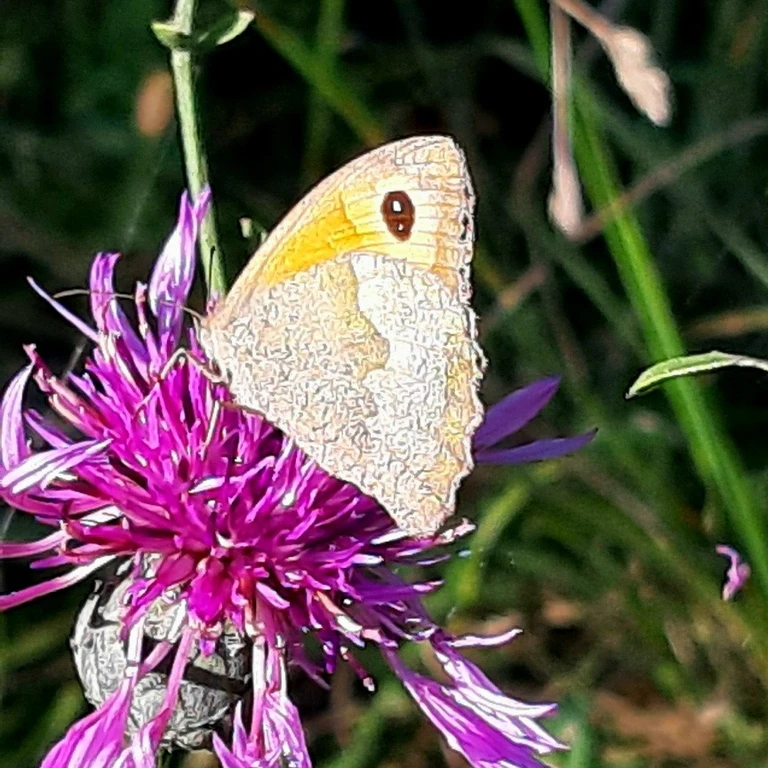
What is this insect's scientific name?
Maniola jurtina
